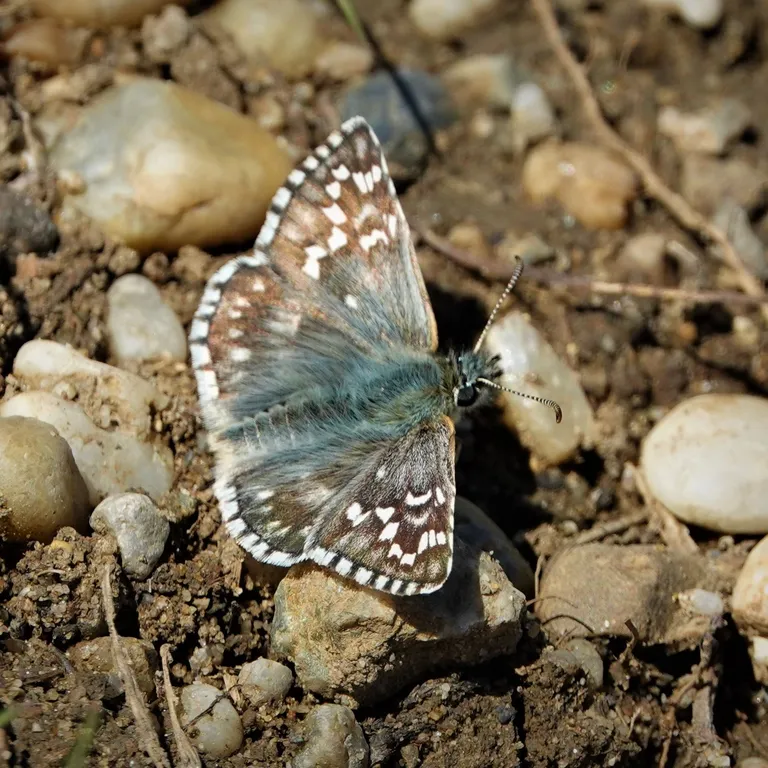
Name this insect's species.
Pyrgus carthami (also Pyrgus fritillarius)
